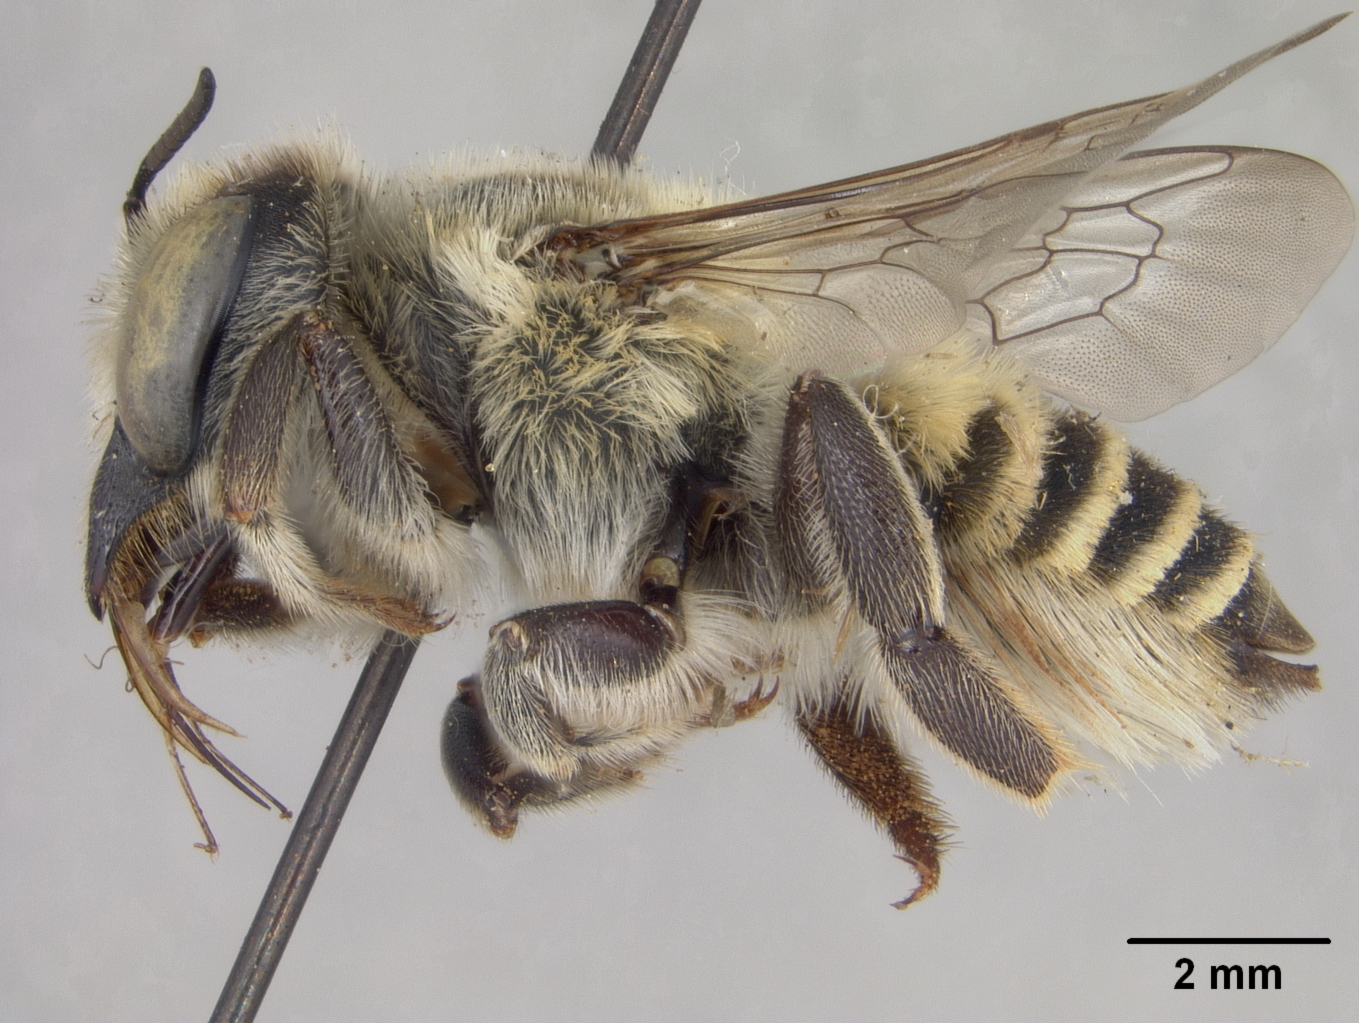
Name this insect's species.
Megachile parallela
